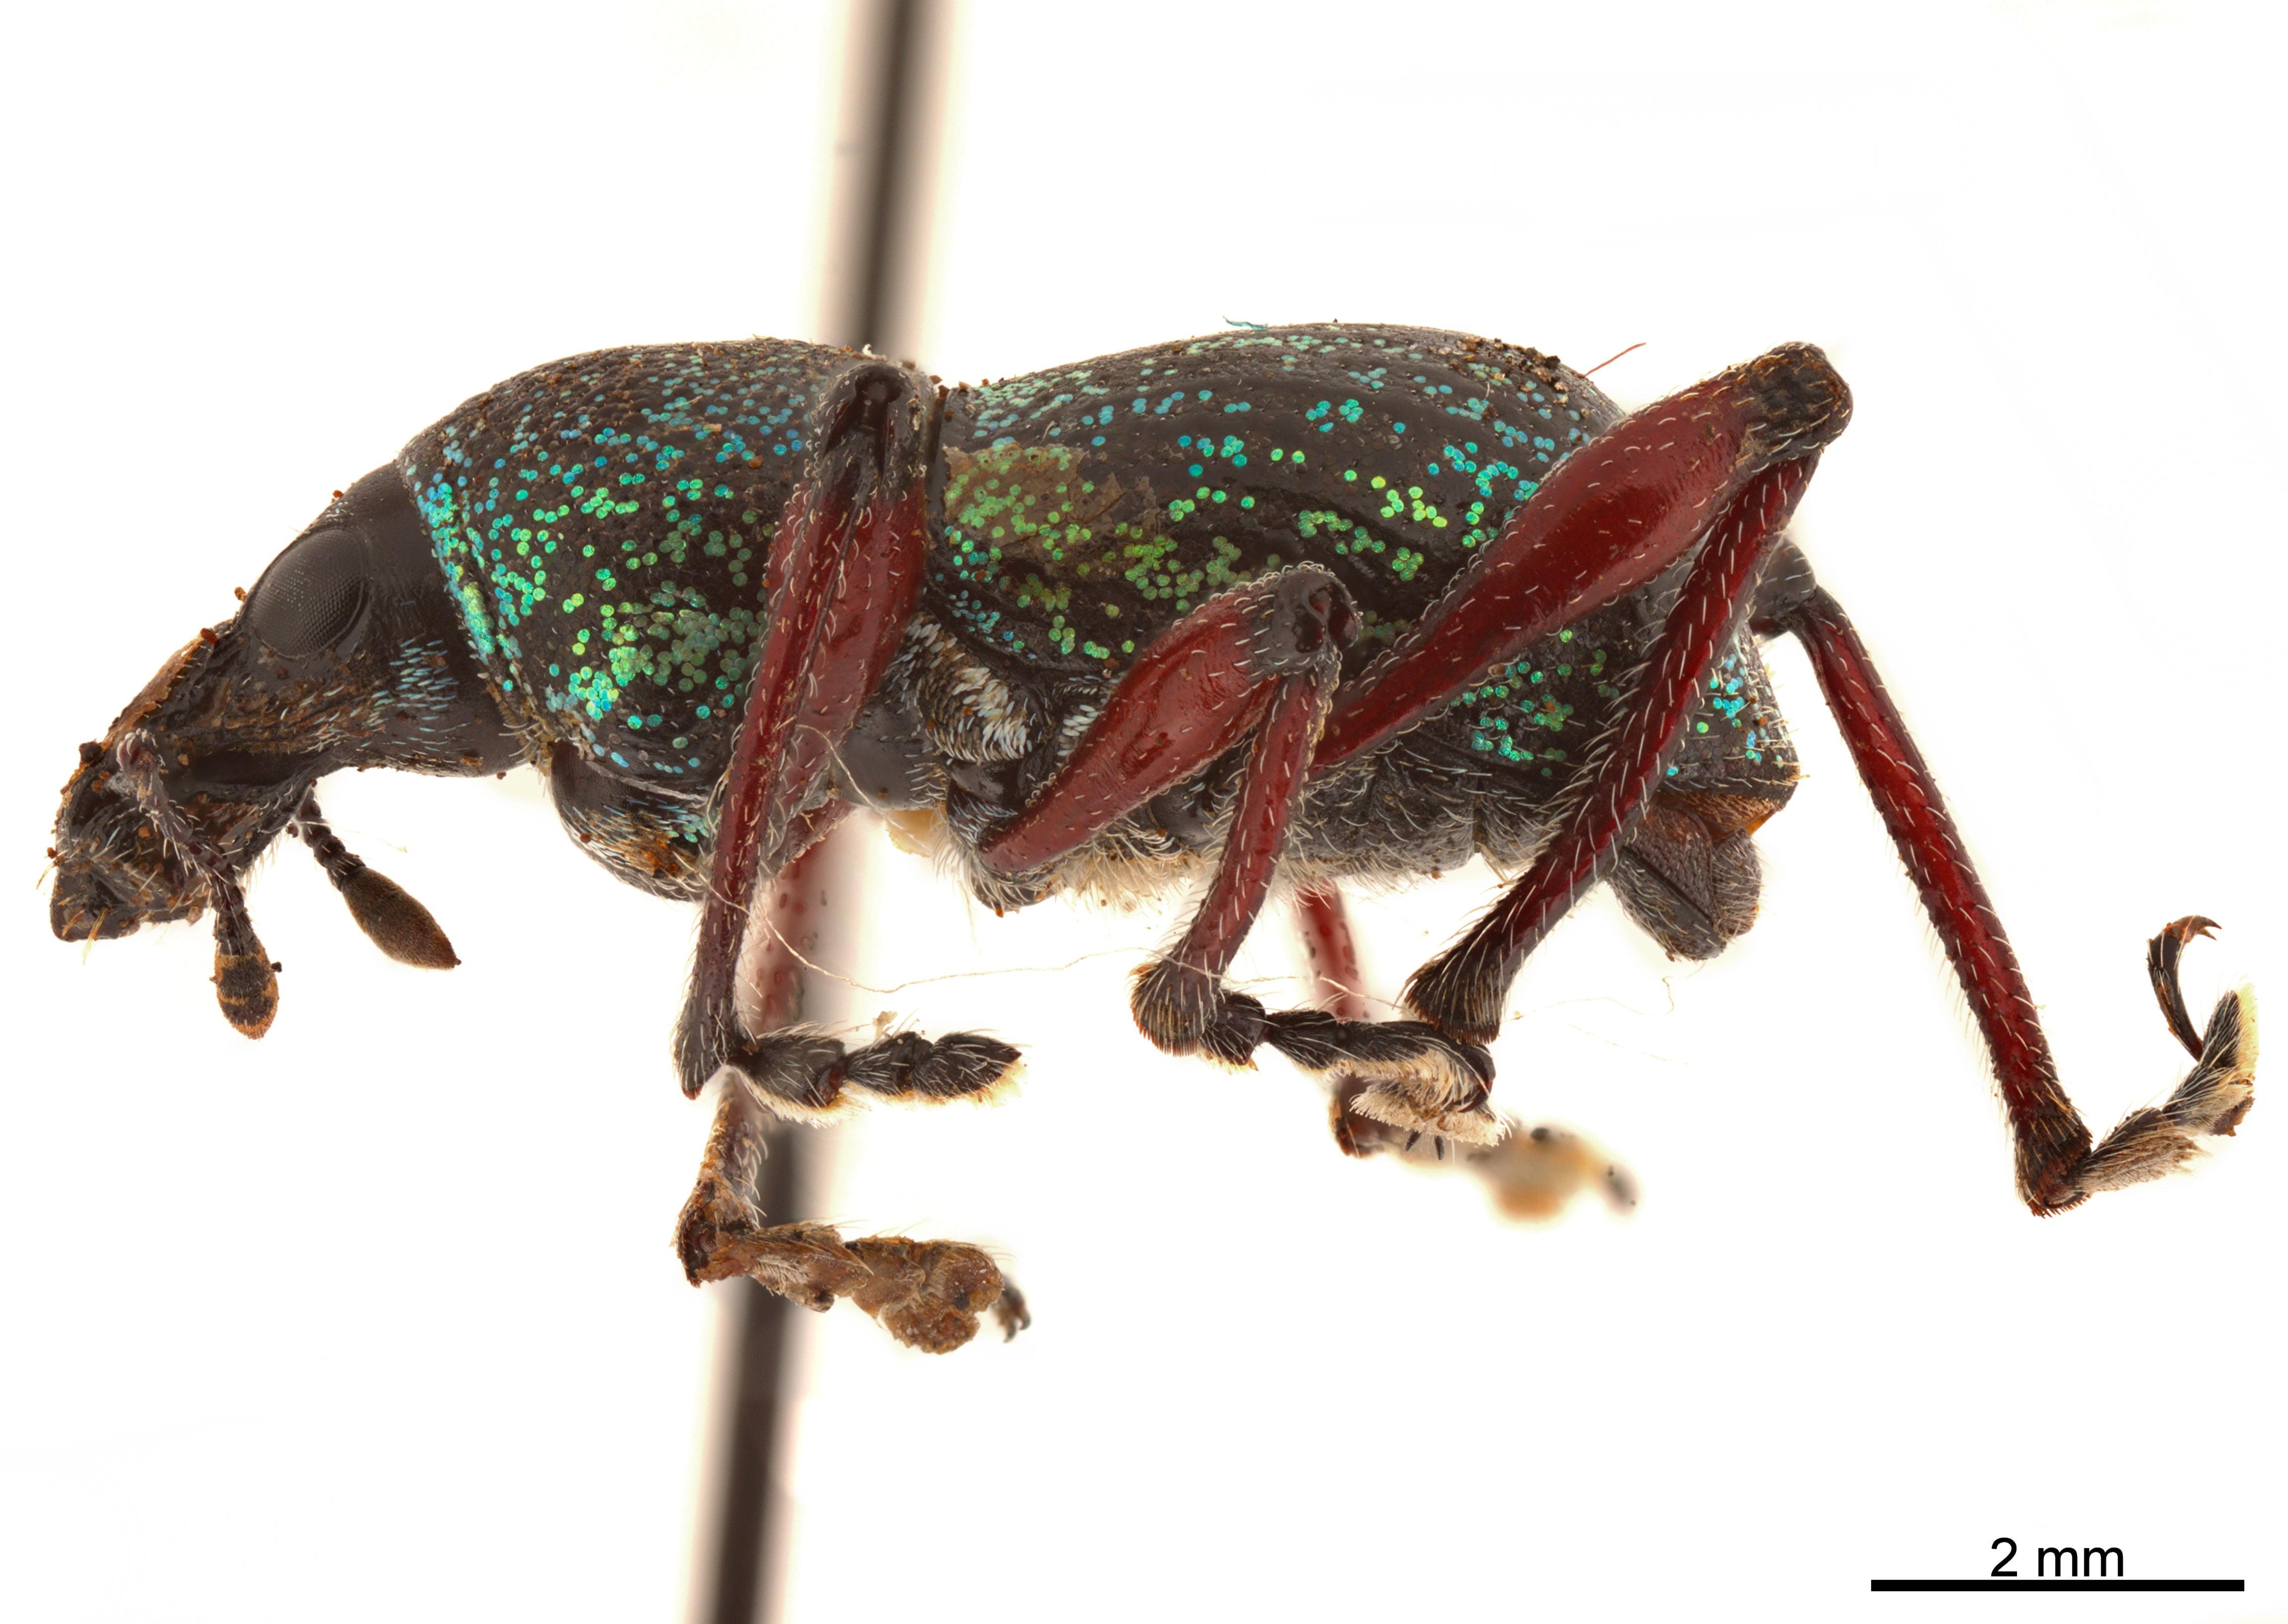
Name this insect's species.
Metapocyrtus rugicollis
